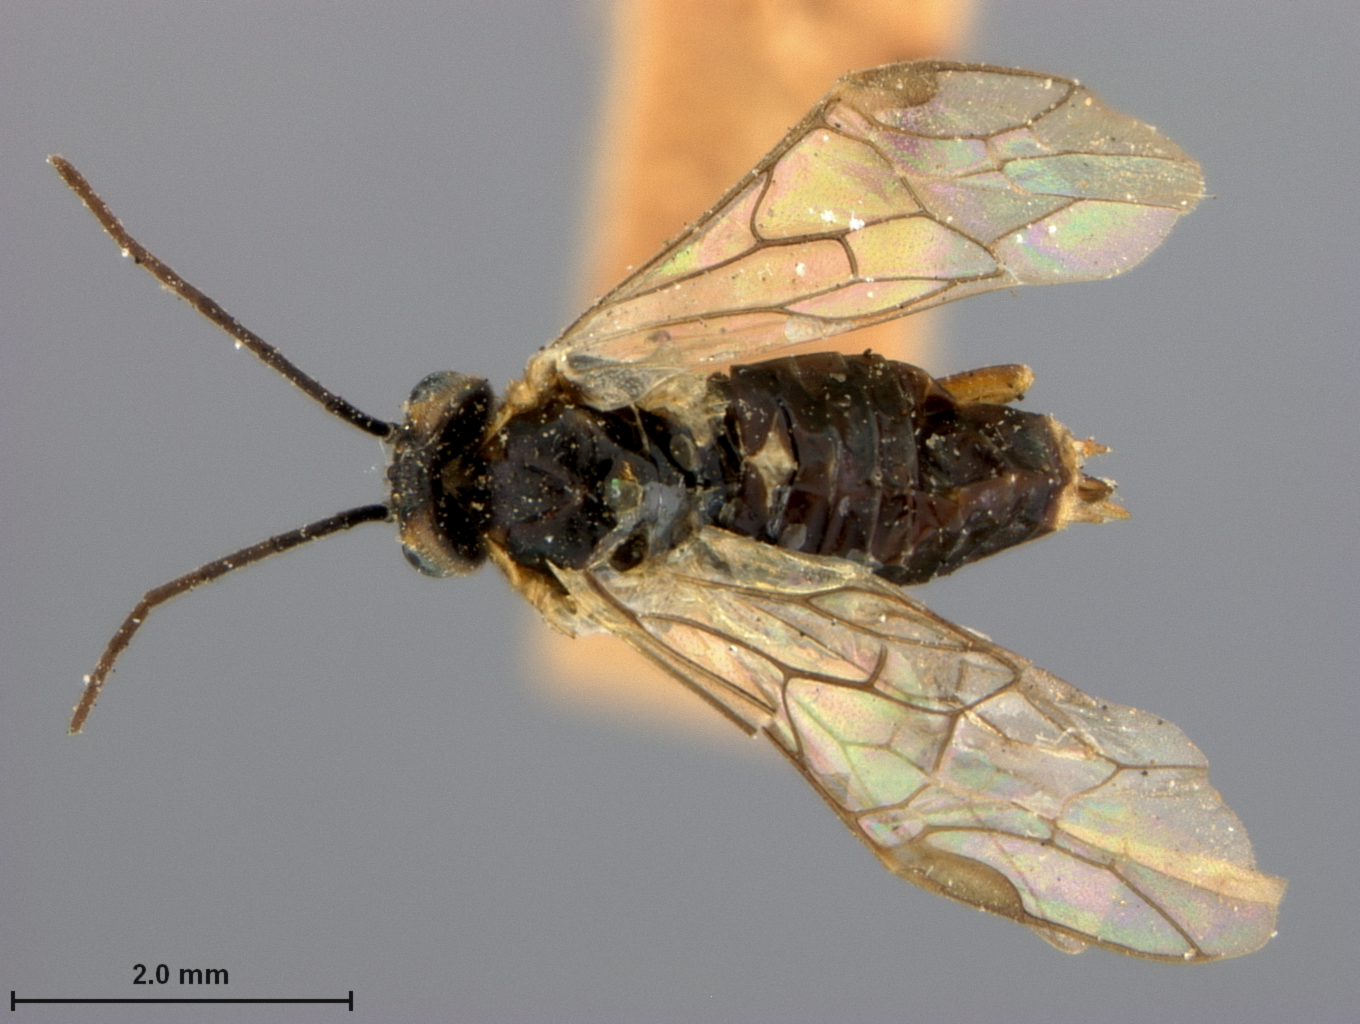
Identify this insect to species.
Pontania peninsularis
